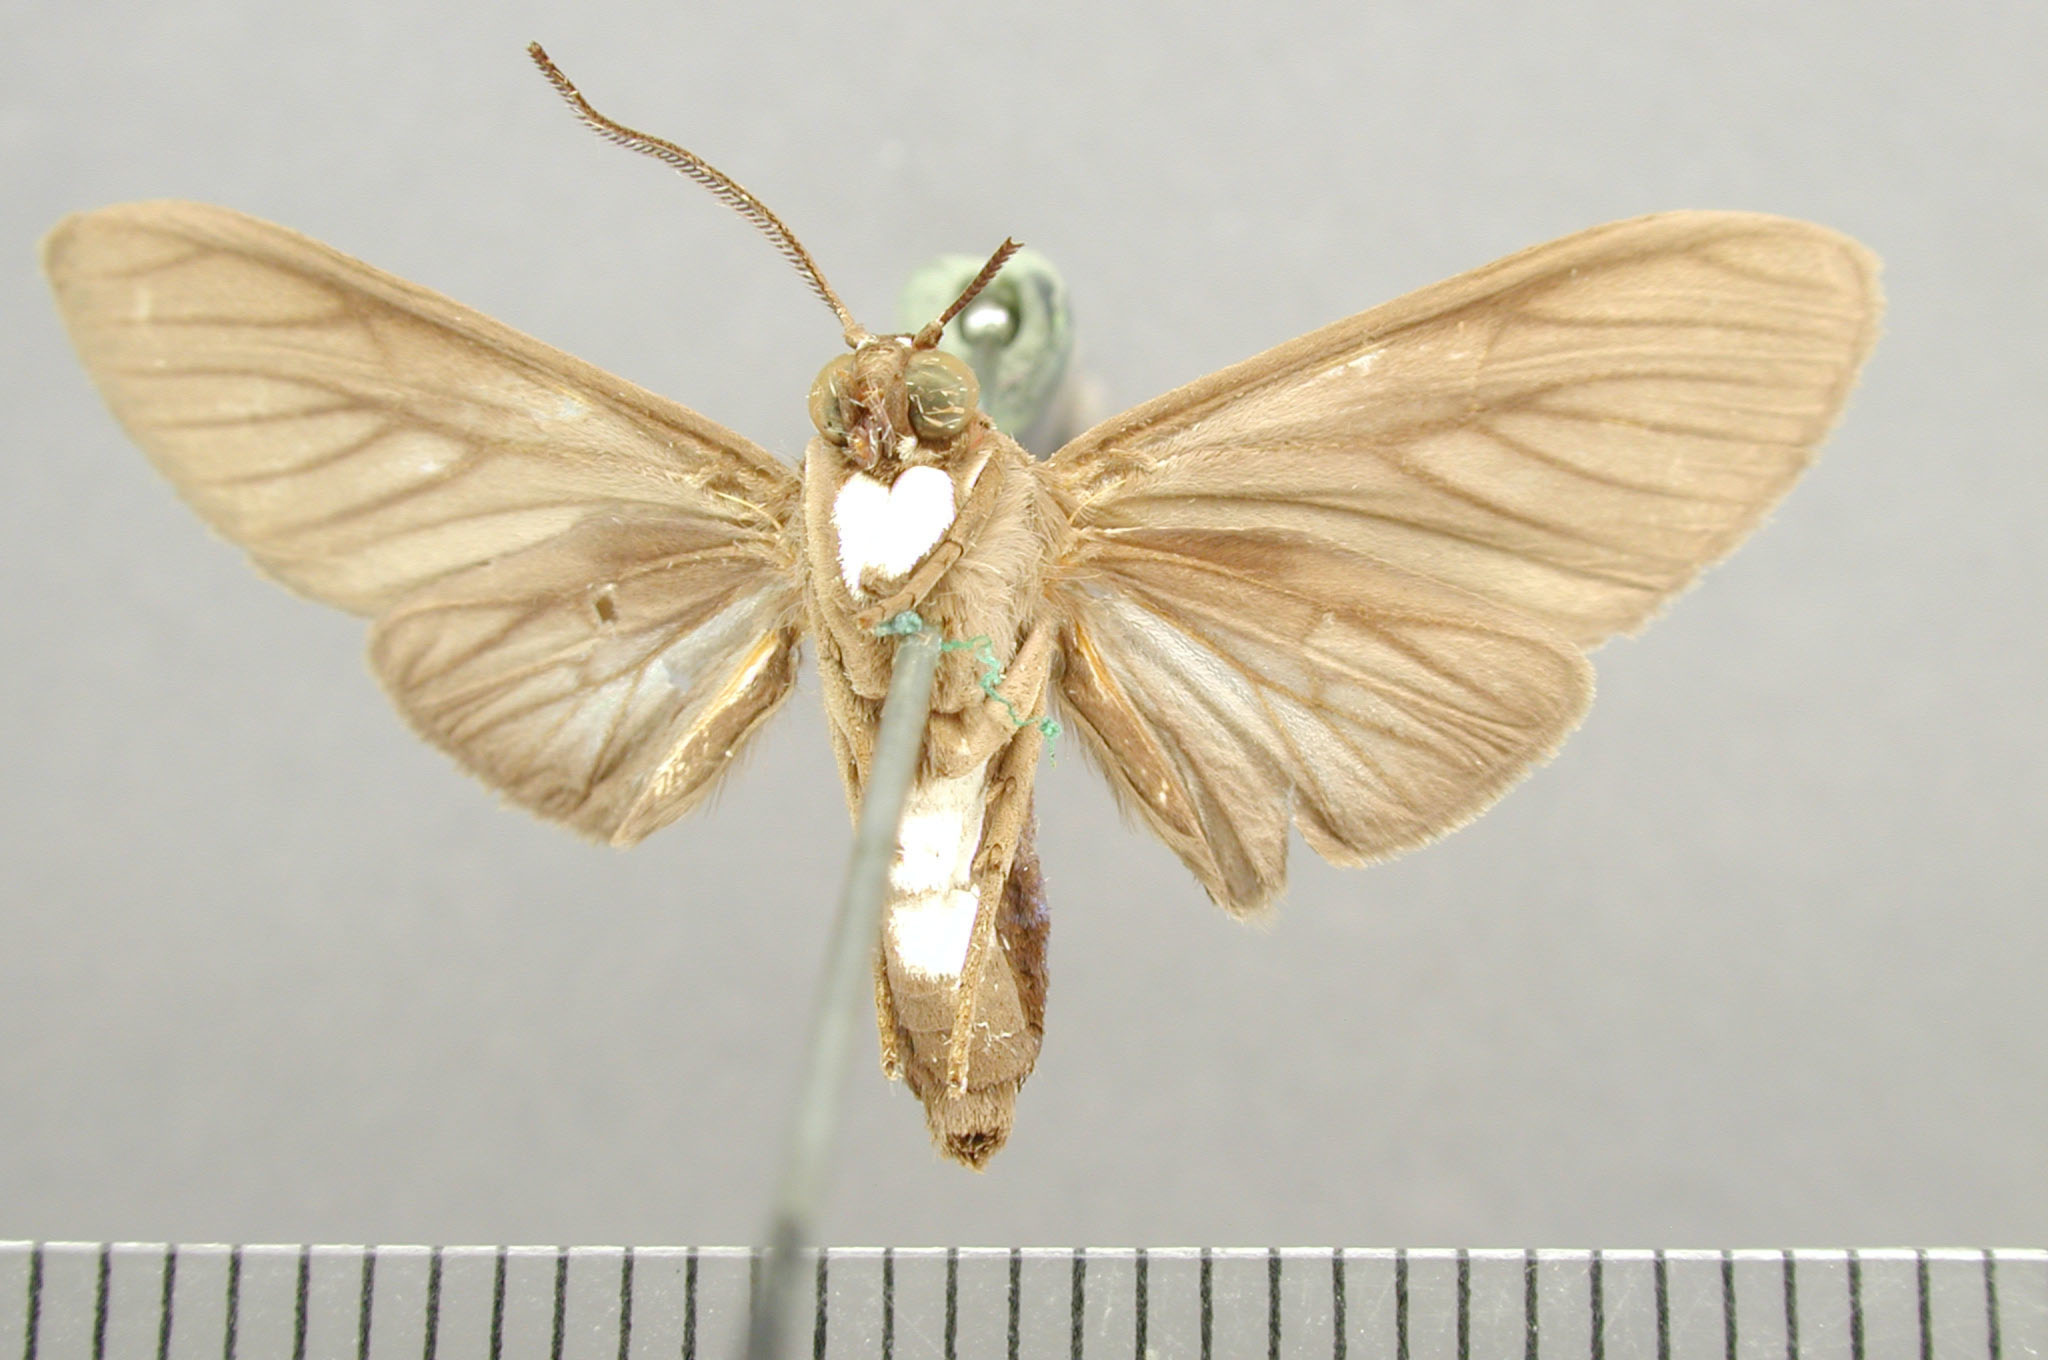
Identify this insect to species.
Episcepsis gnomoides
